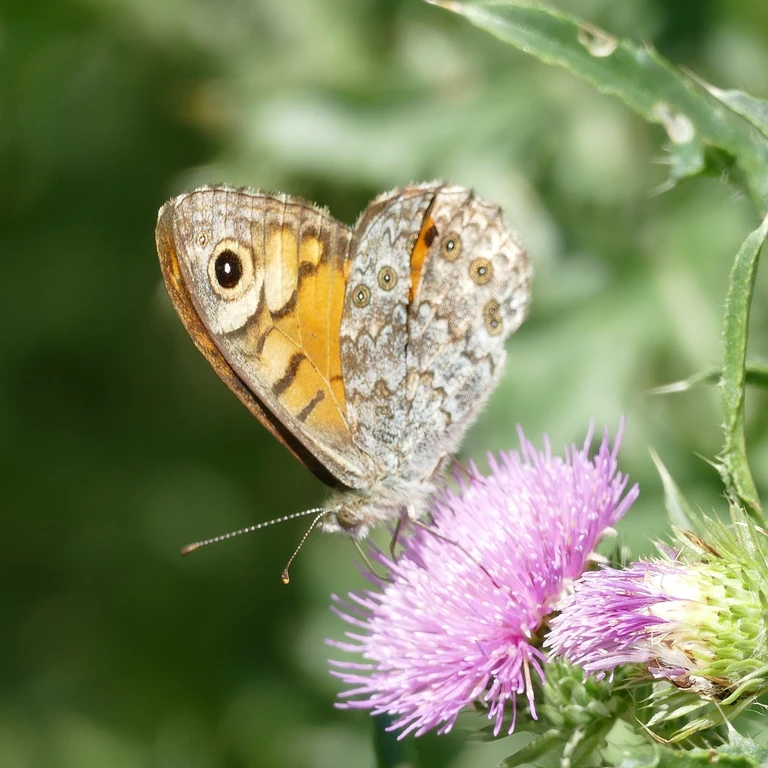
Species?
Lasiommata megera (also Pararge megera)
